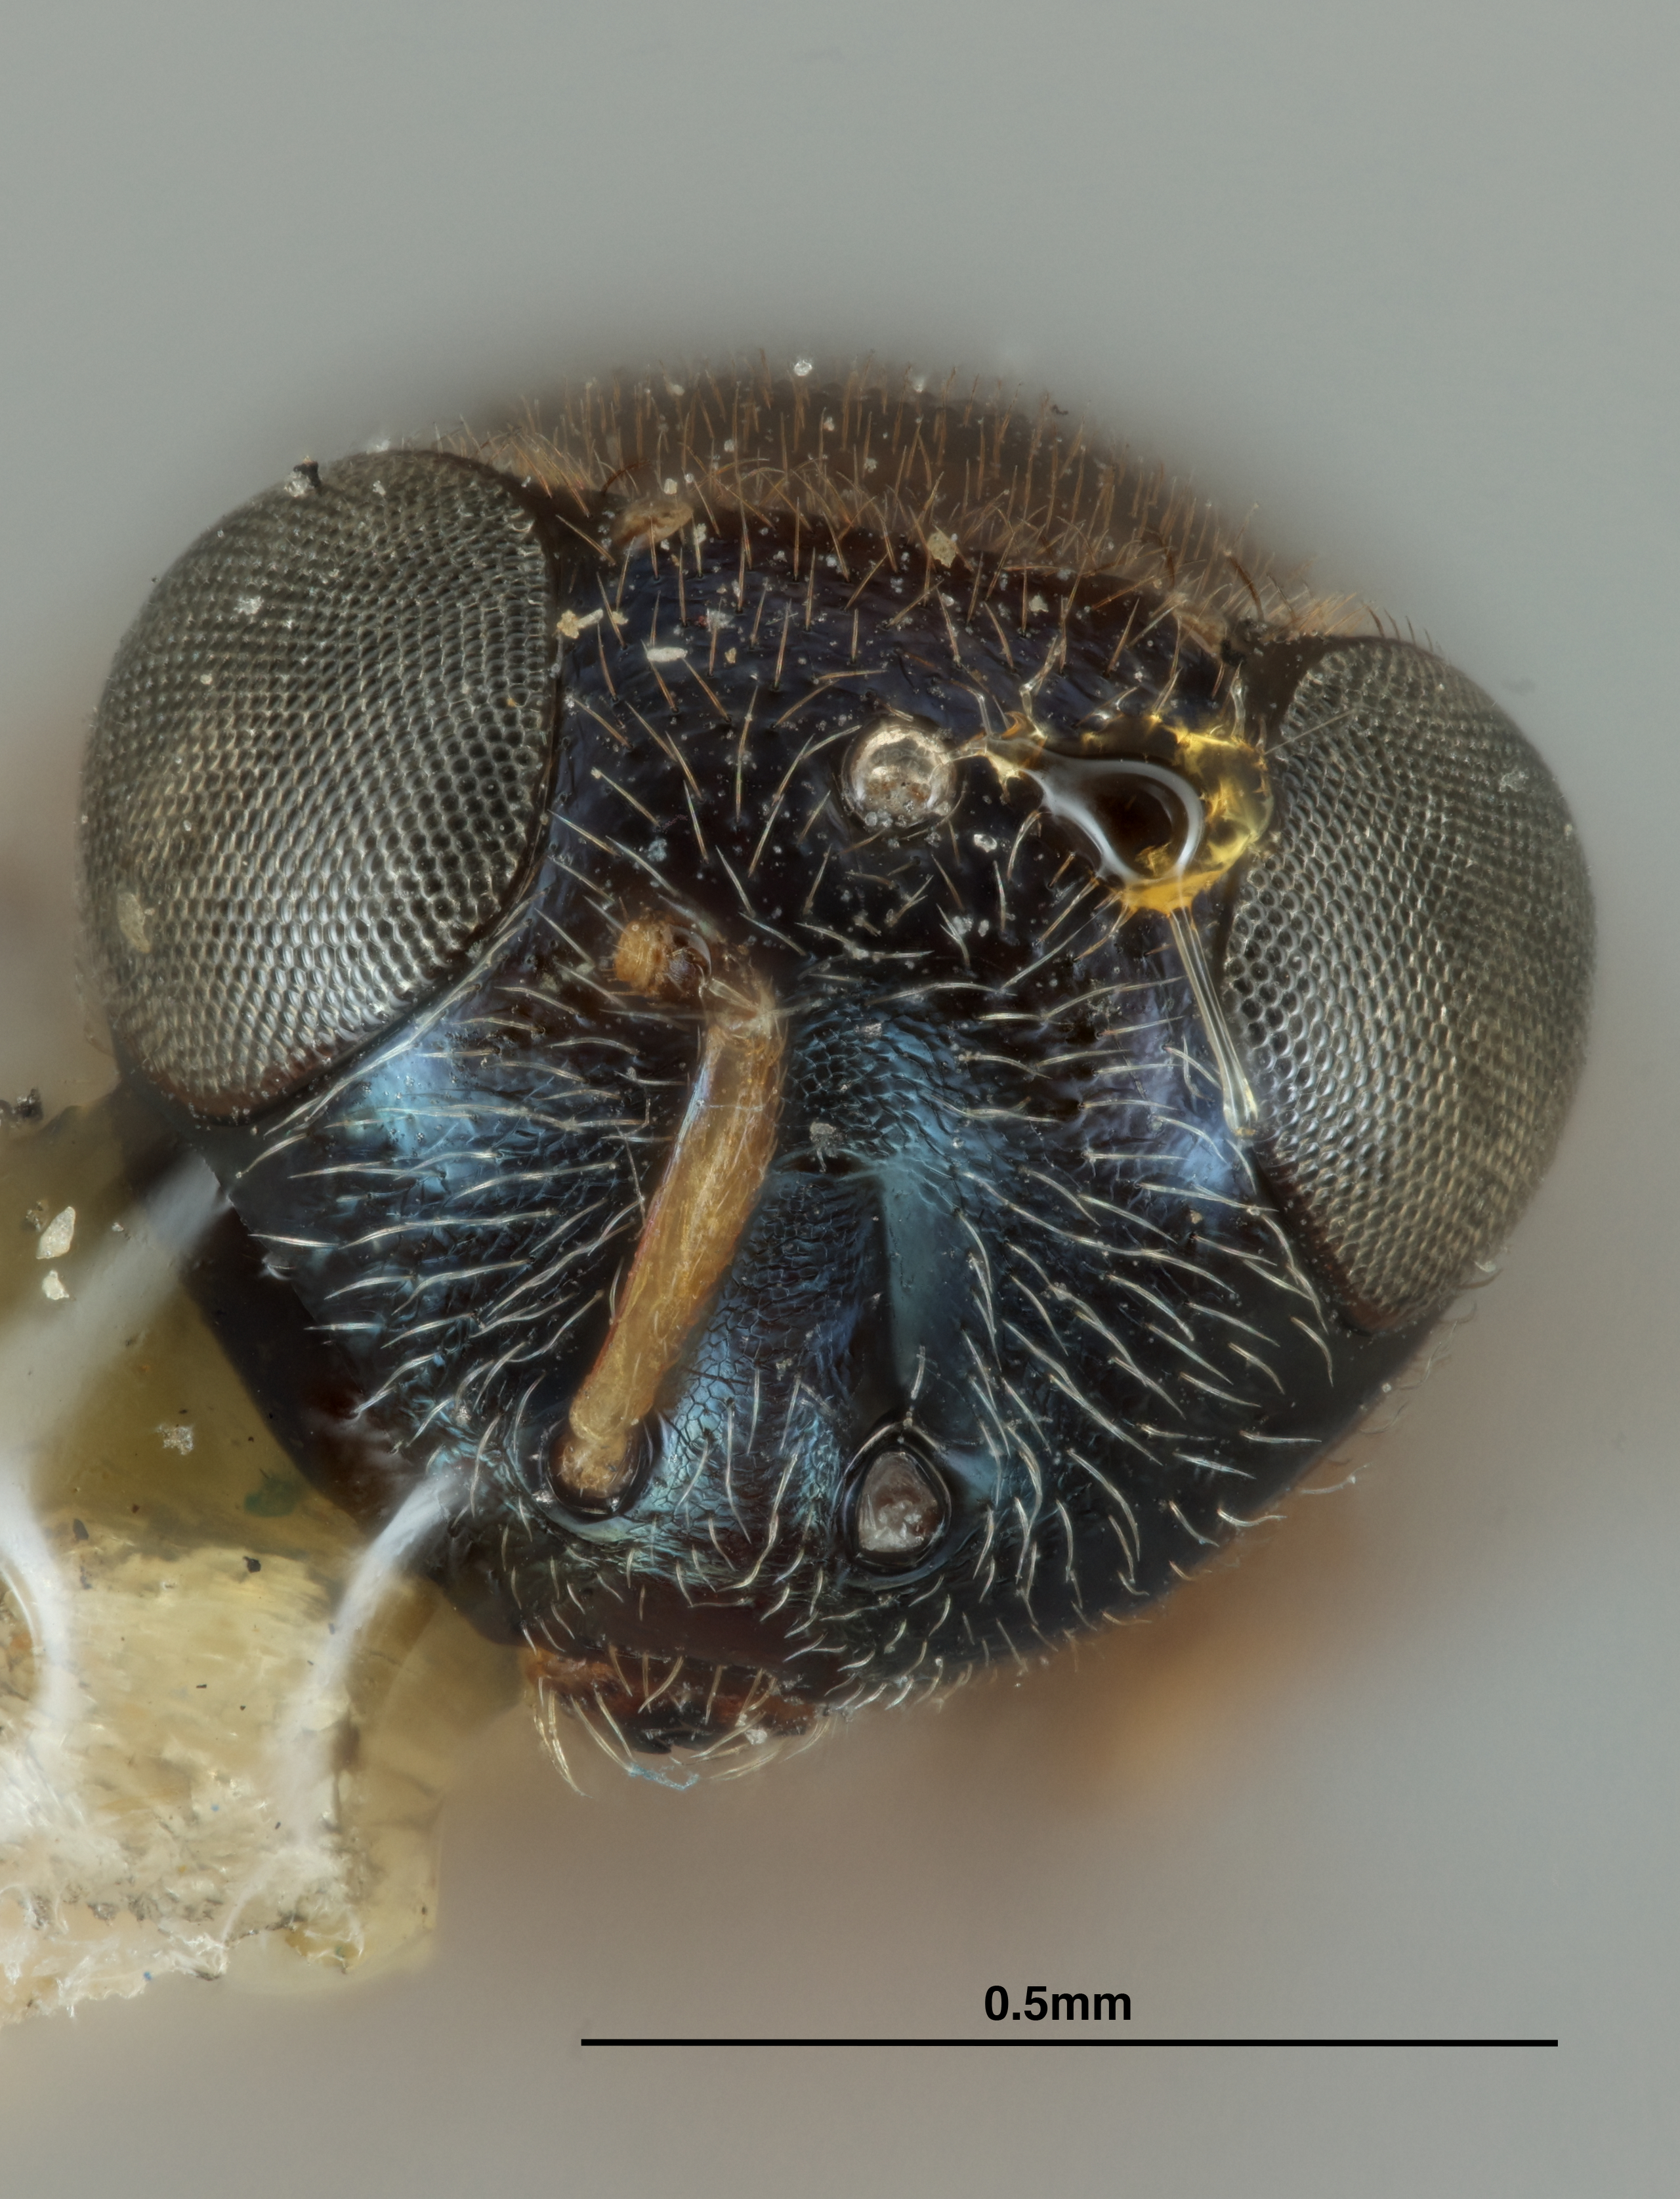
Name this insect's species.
Anysis australiensis
